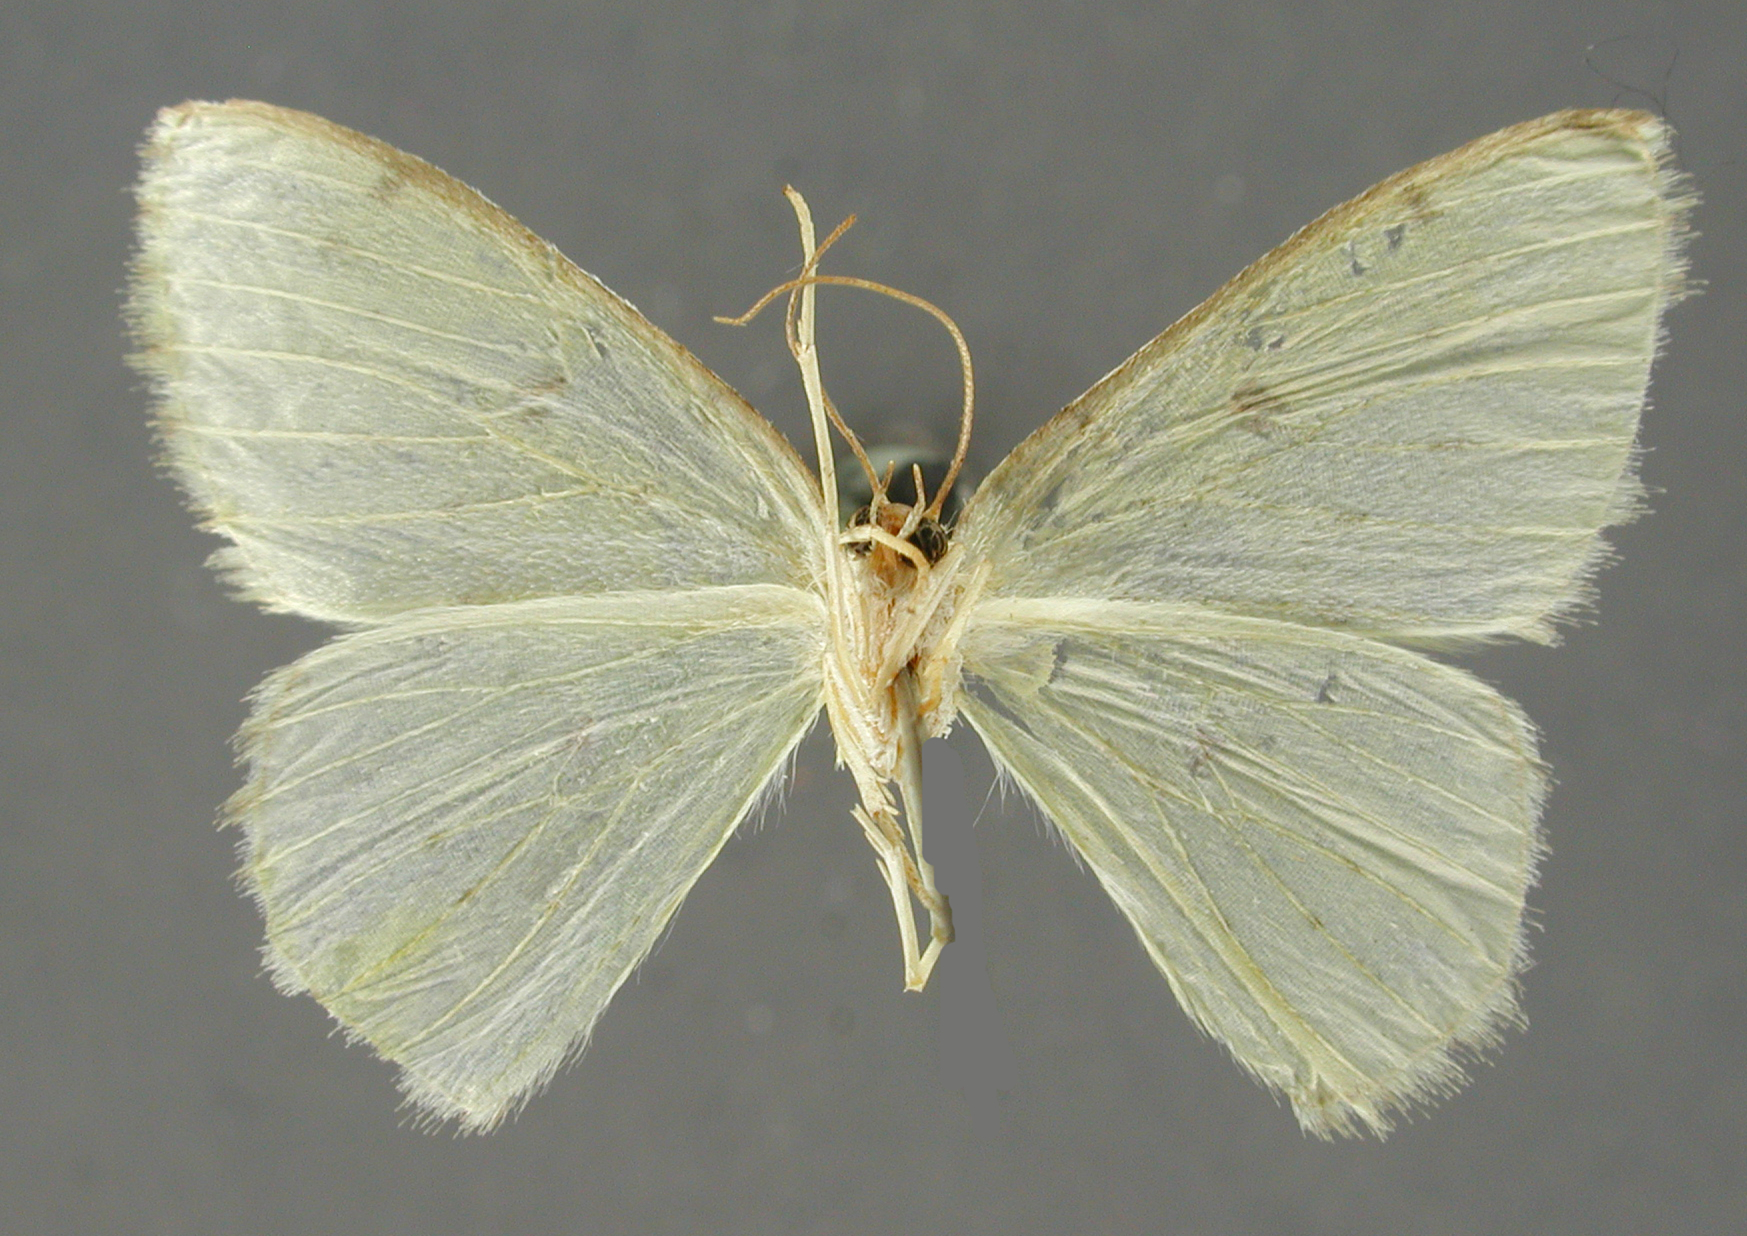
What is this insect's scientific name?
Racheospila manostigma
